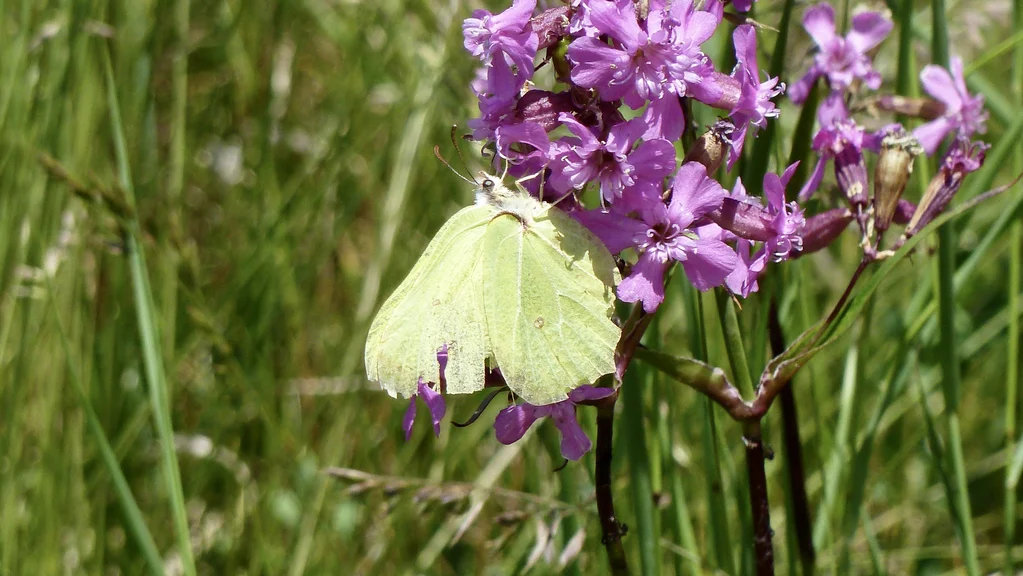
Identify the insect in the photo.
Gonepteryx rhamni
